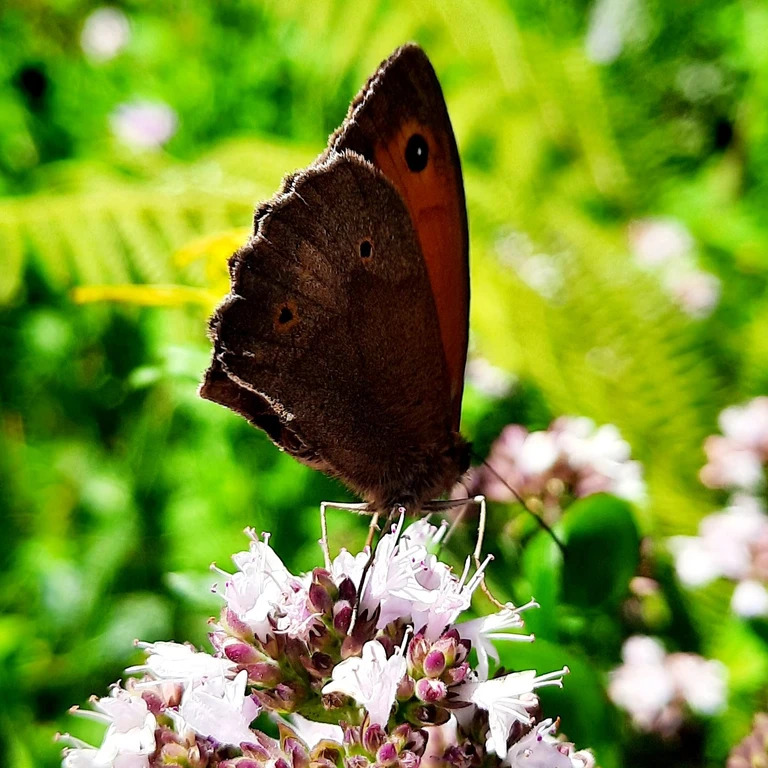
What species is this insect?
Maniola jurtina
